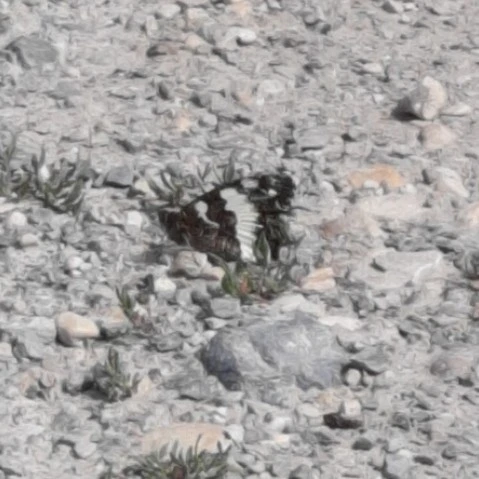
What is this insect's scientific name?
Brintesia circe
